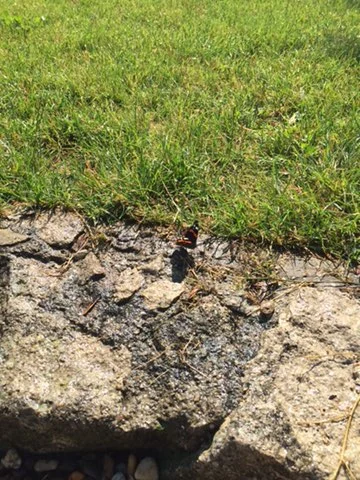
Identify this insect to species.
Vanessa atalanta
